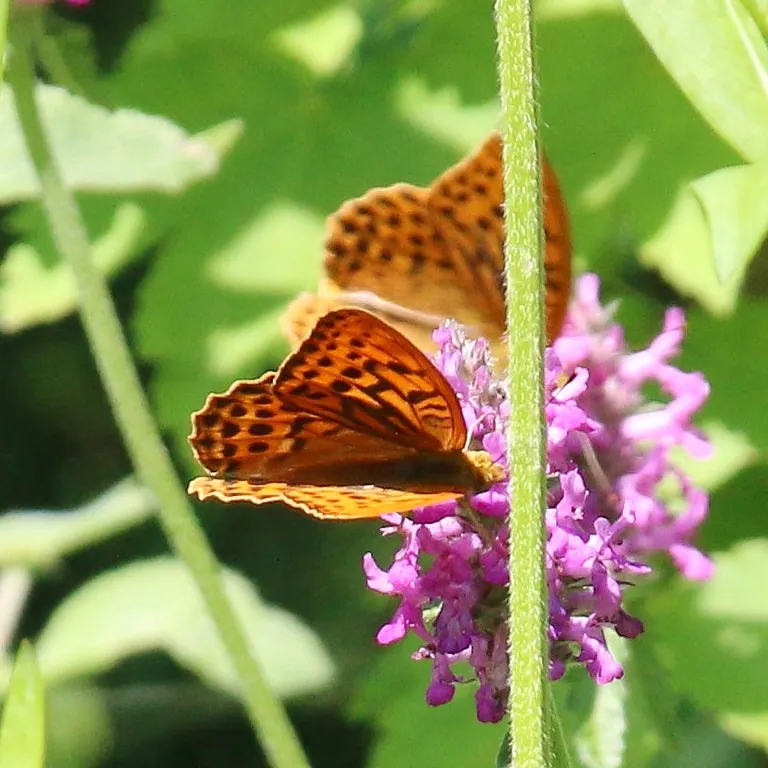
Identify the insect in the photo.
Argynnis paphia
